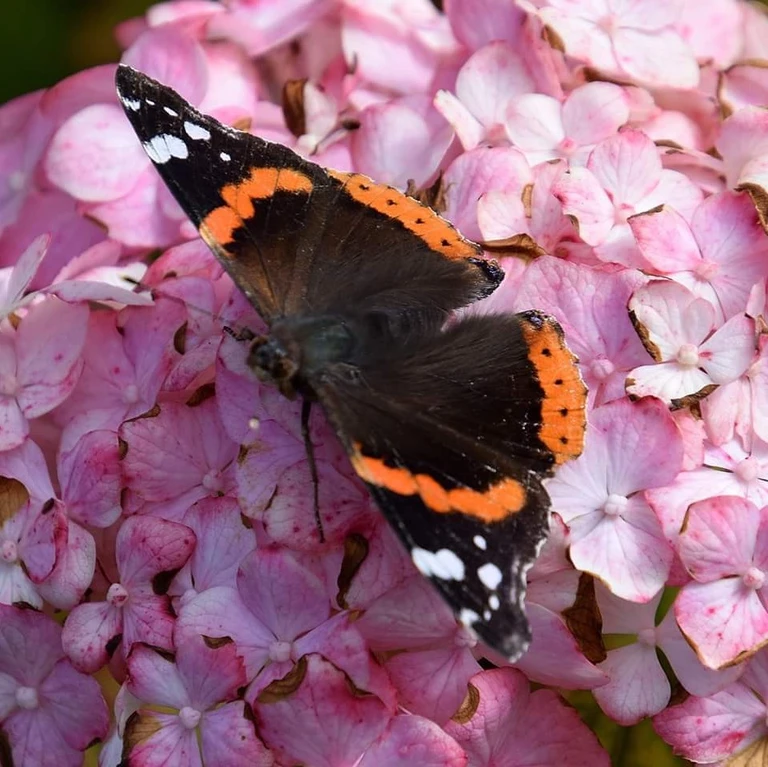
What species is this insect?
Vanessa atalanta
